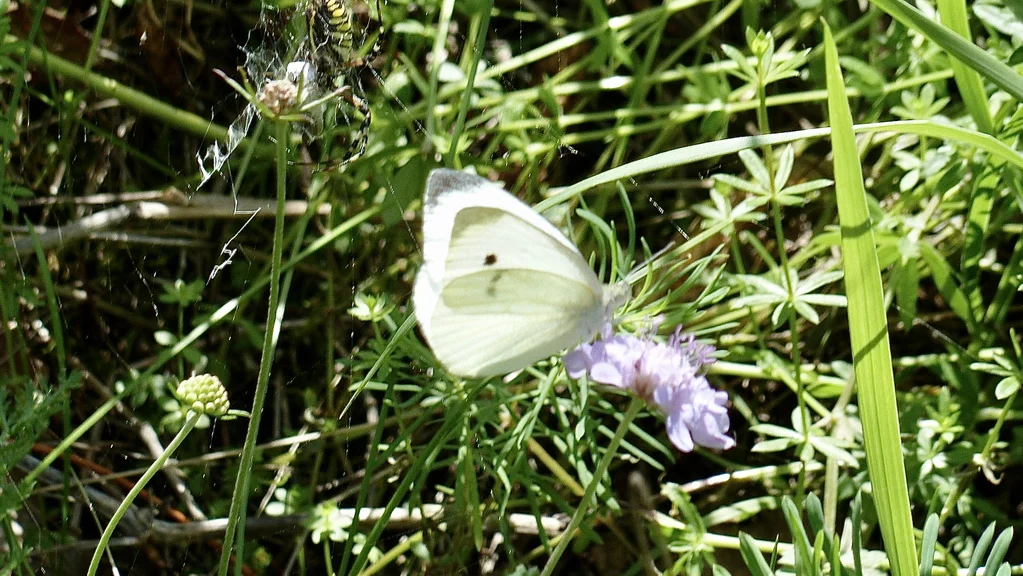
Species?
Pieris rapae
